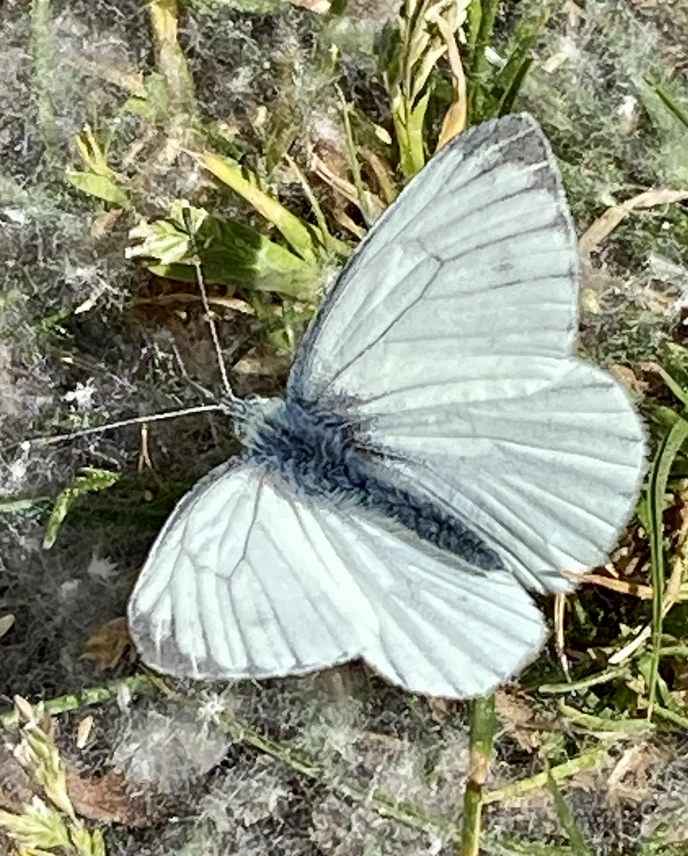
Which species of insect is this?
Pieris napi
